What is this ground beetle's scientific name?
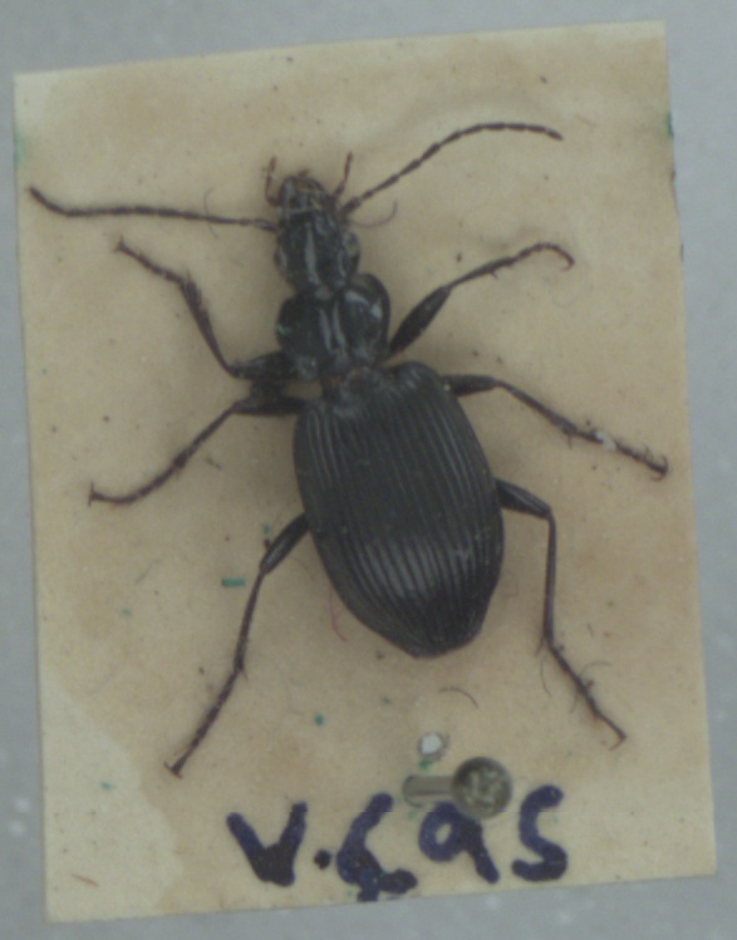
Platynus assimilis
